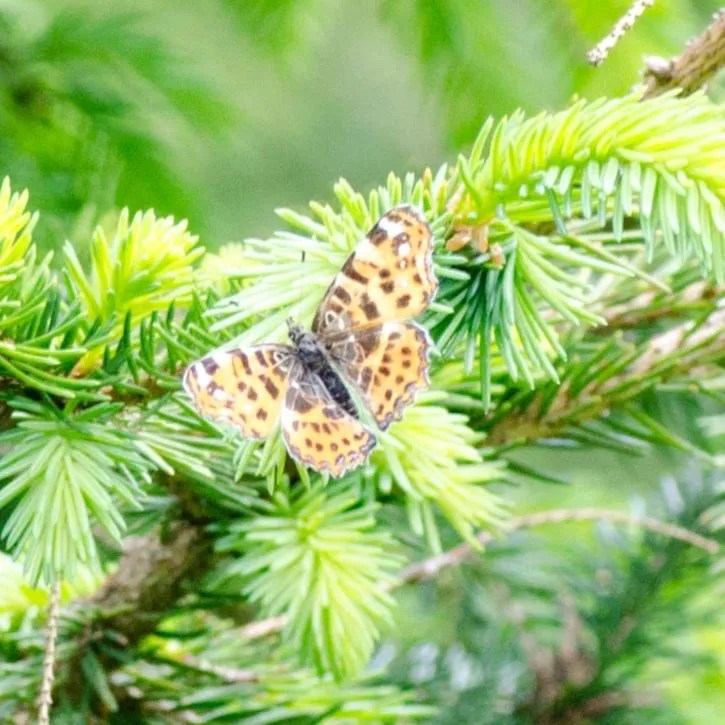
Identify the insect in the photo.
Araschnia levana
